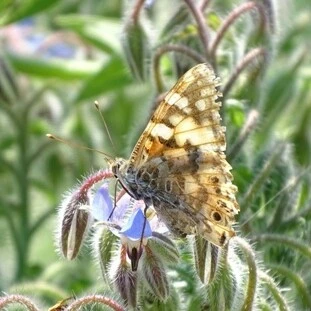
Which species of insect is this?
Vanessa cardui
